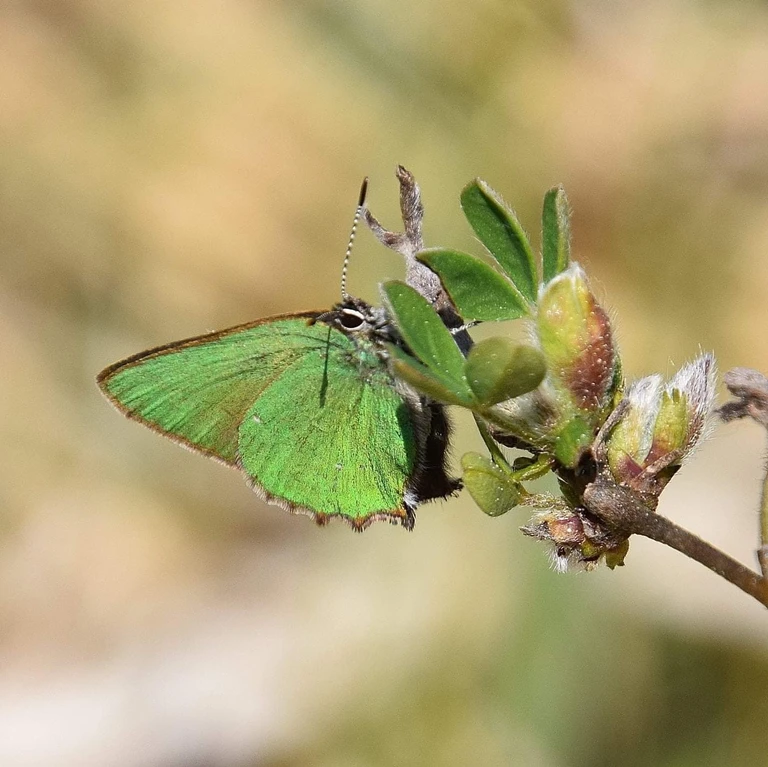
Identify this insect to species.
Callophrys rubi
